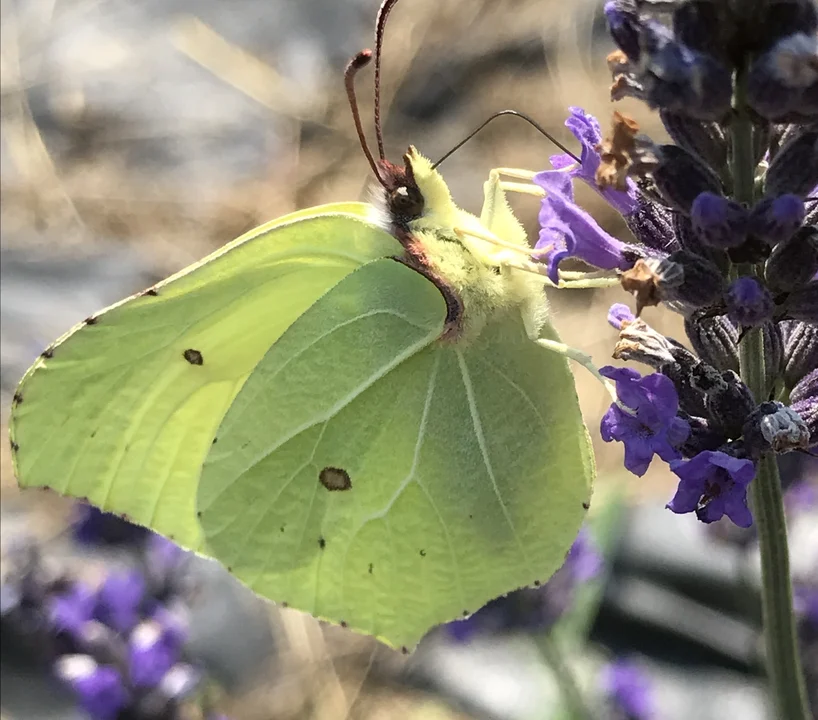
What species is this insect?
Gonepteryx rhamni
